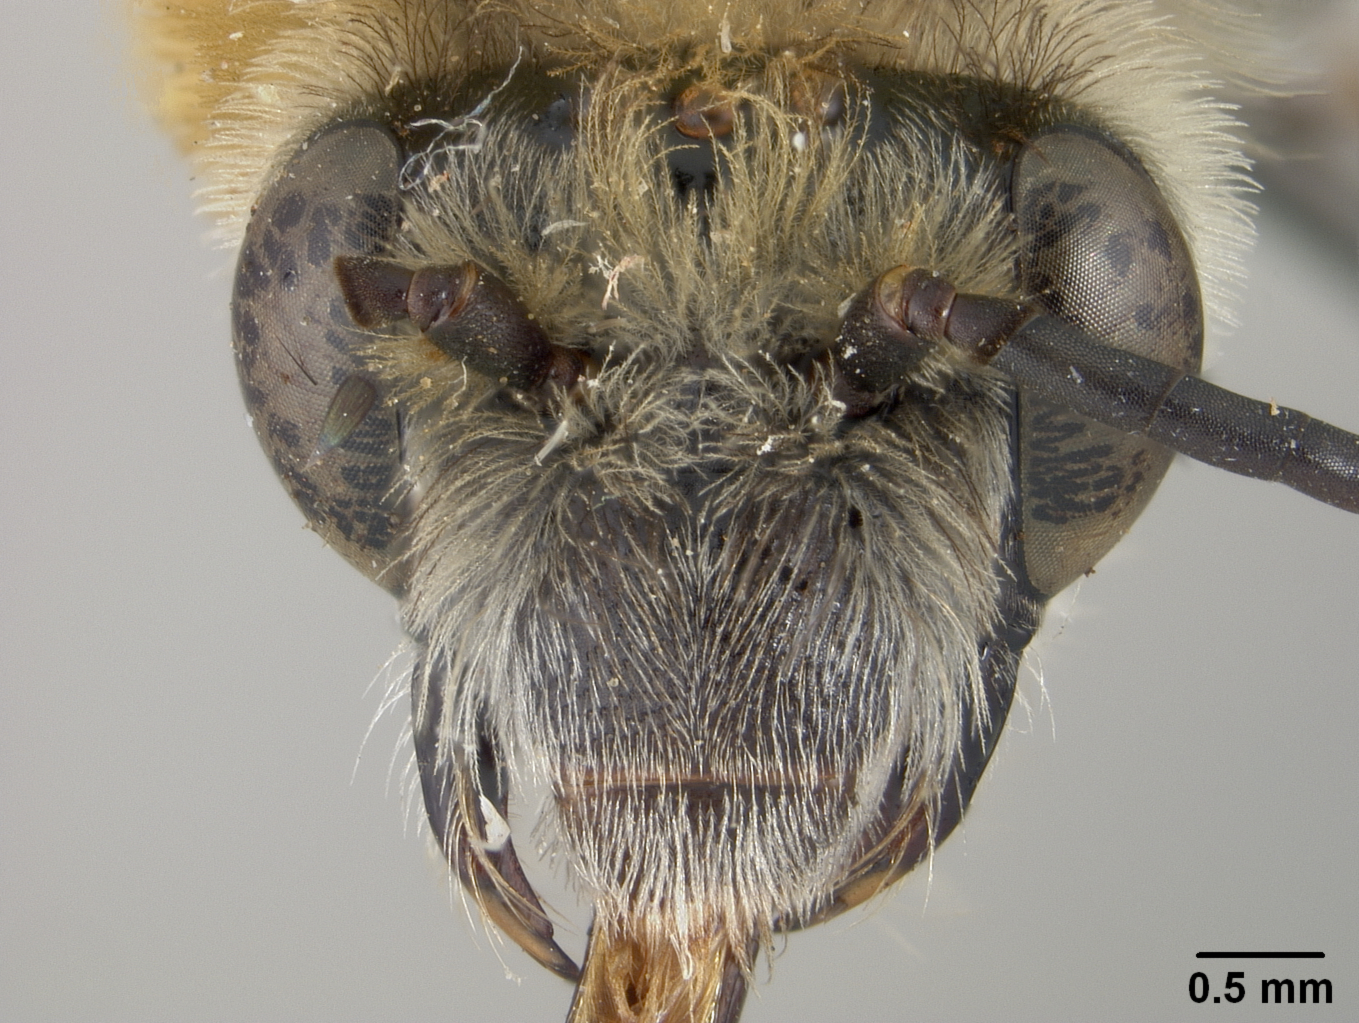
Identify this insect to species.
Xenoglossa howardi
